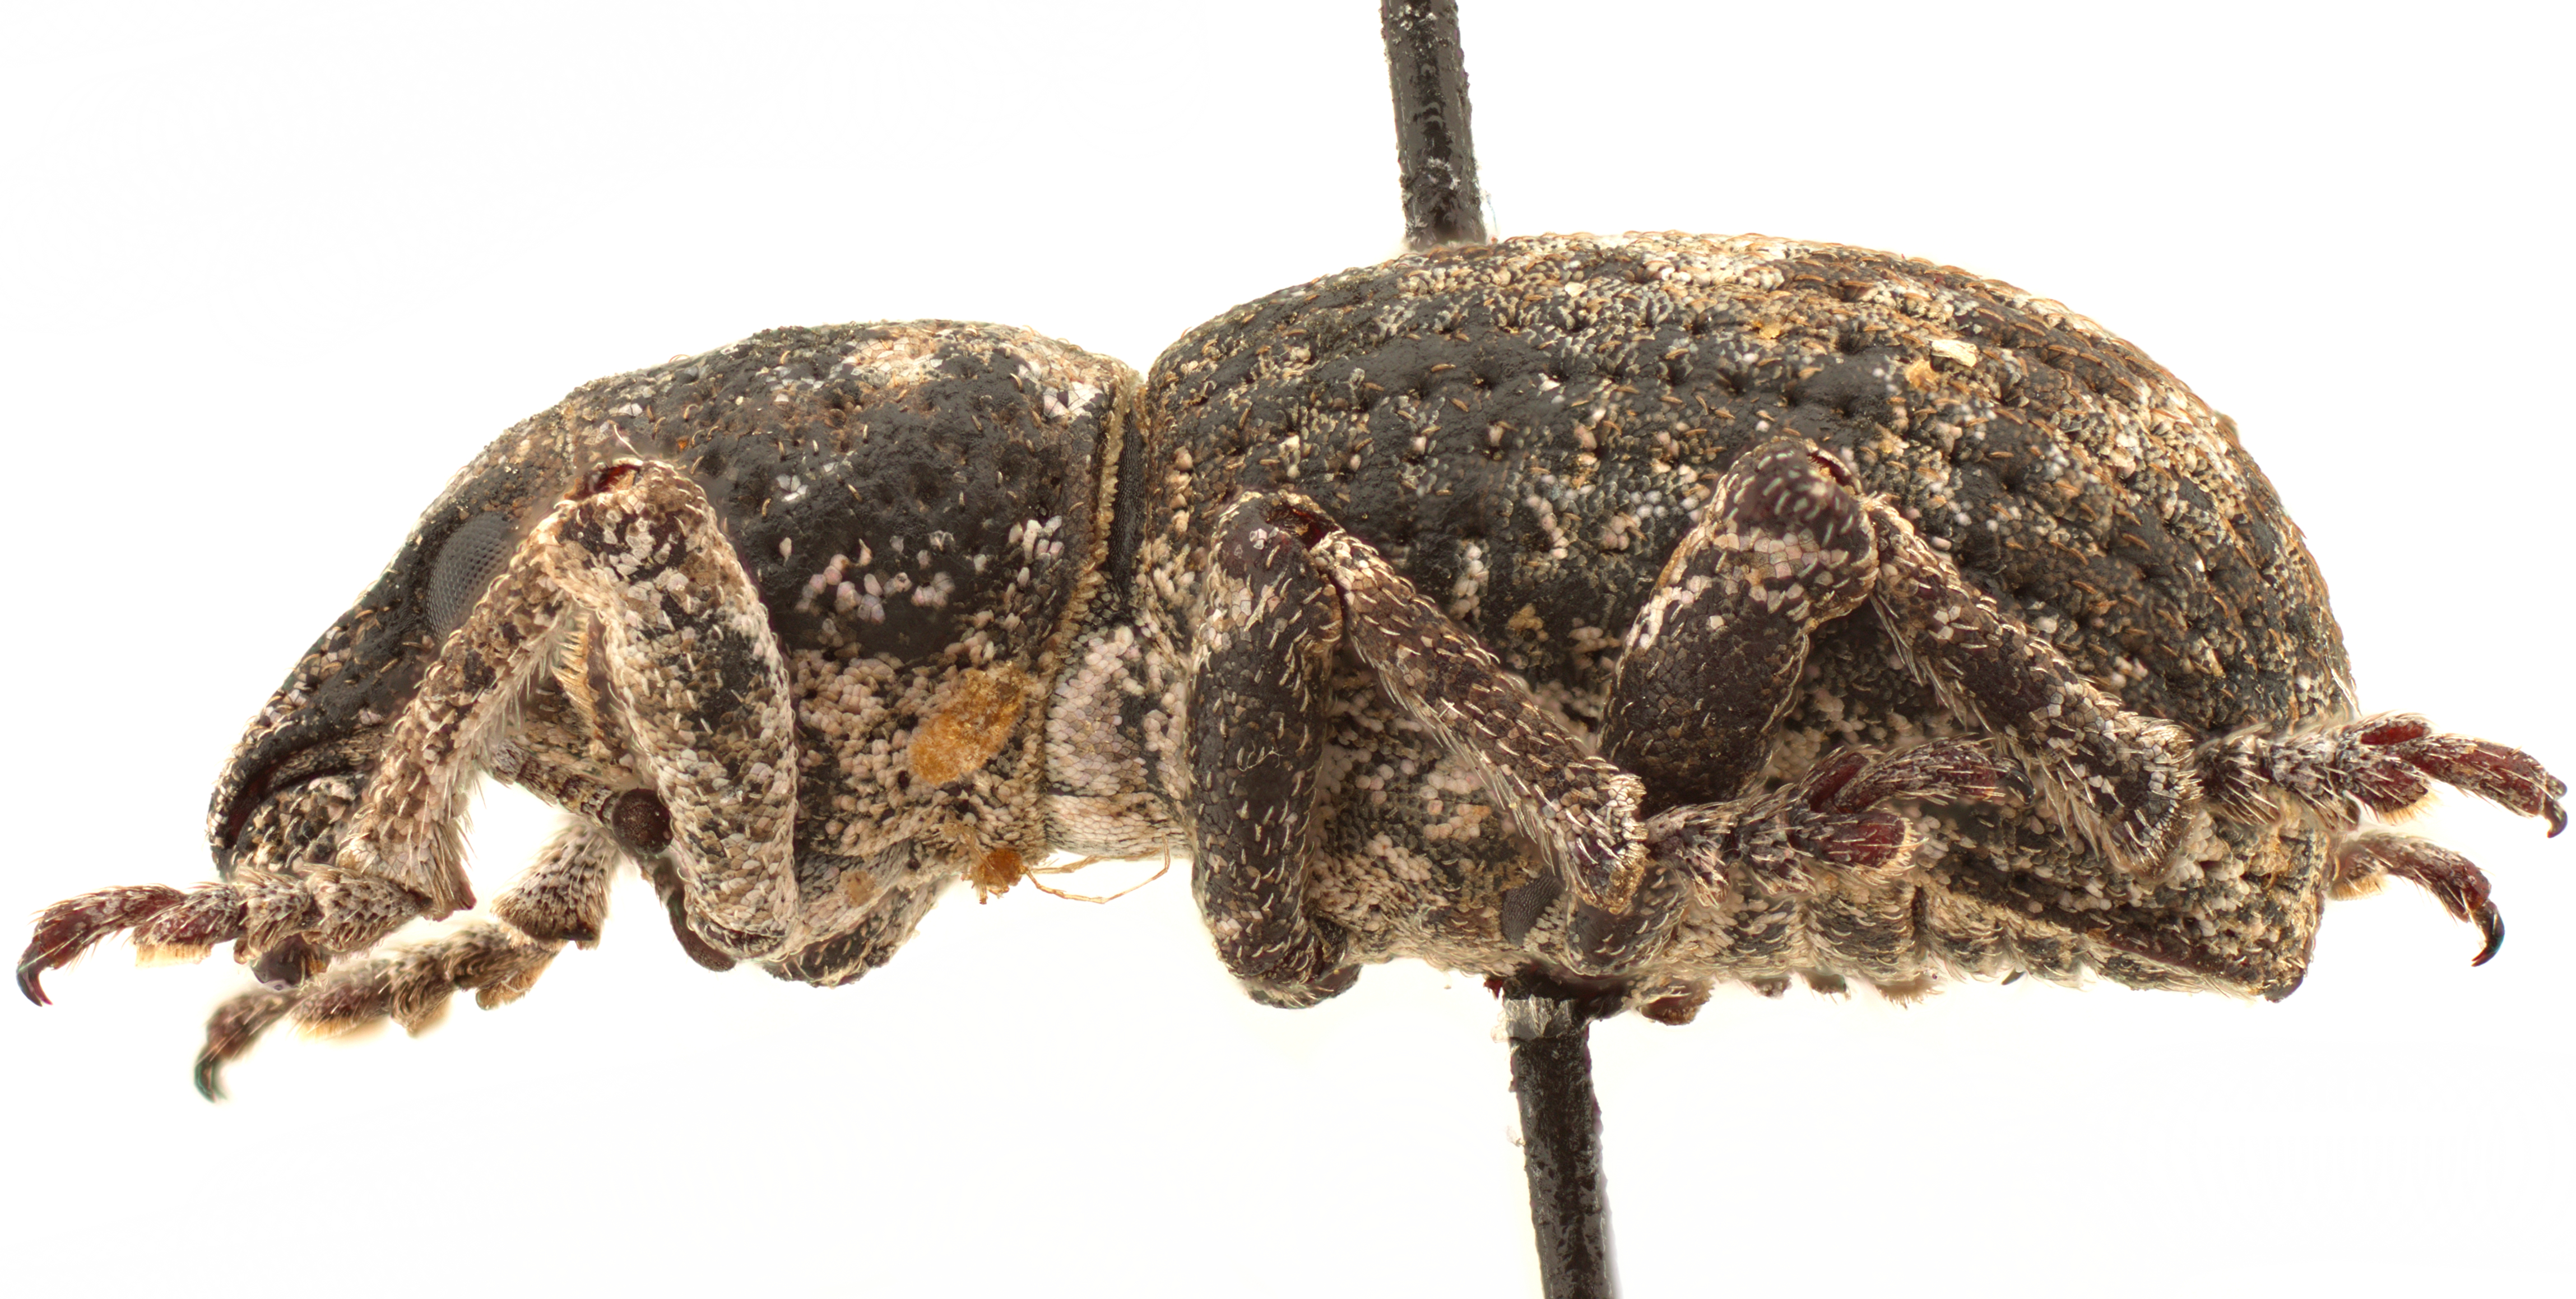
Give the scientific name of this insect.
Ophryastes decipiens
